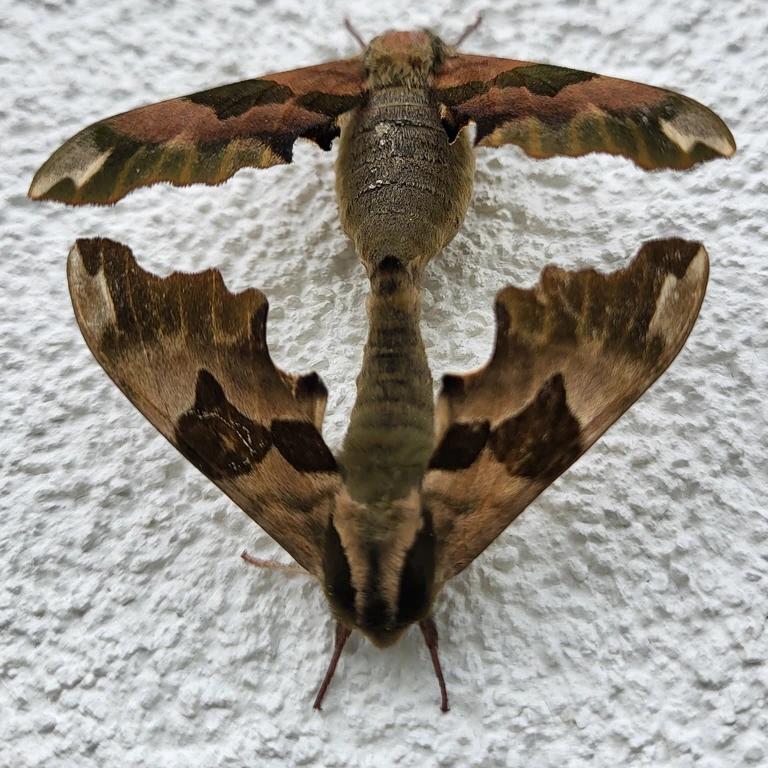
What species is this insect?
Mimas tiliae
